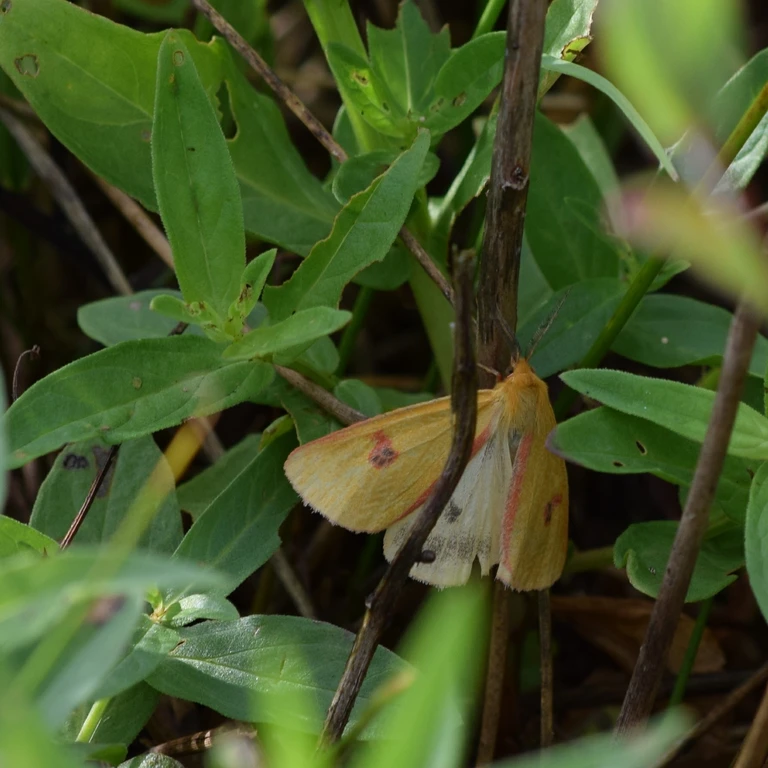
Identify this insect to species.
Diacrisia sannio
